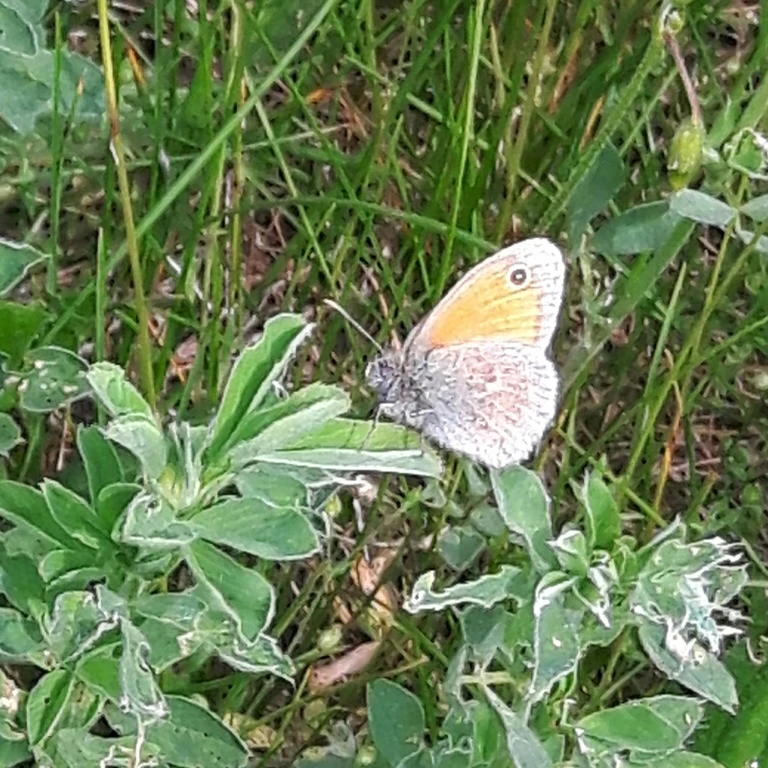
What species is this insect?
Coenonympha pamphilus
